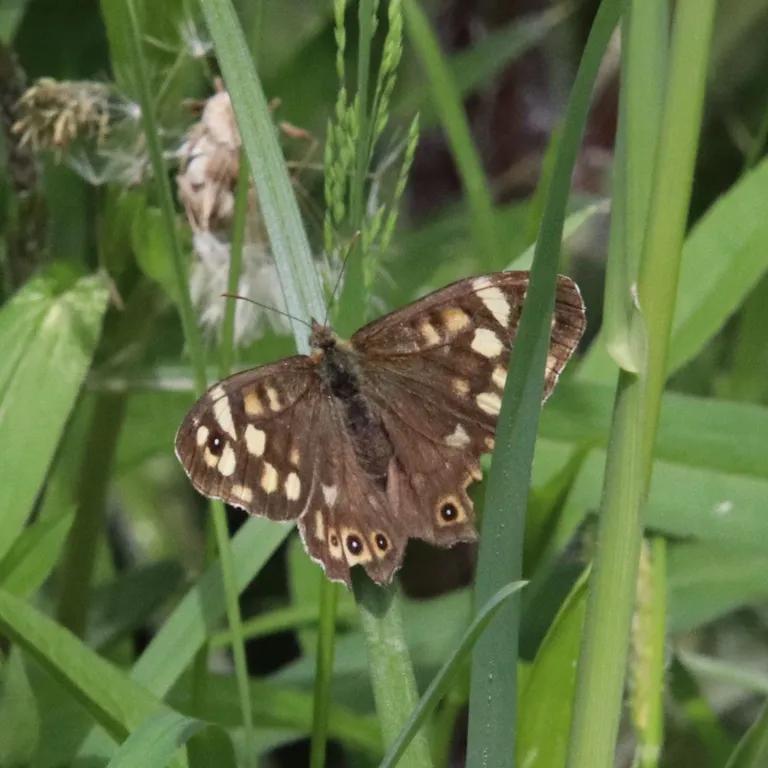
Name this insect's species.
Pararge aegeria
